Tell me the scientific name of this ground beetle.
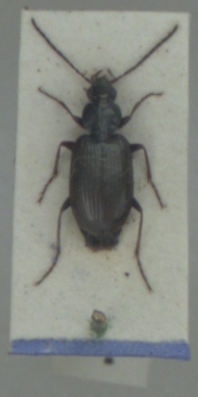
Agonum micans
